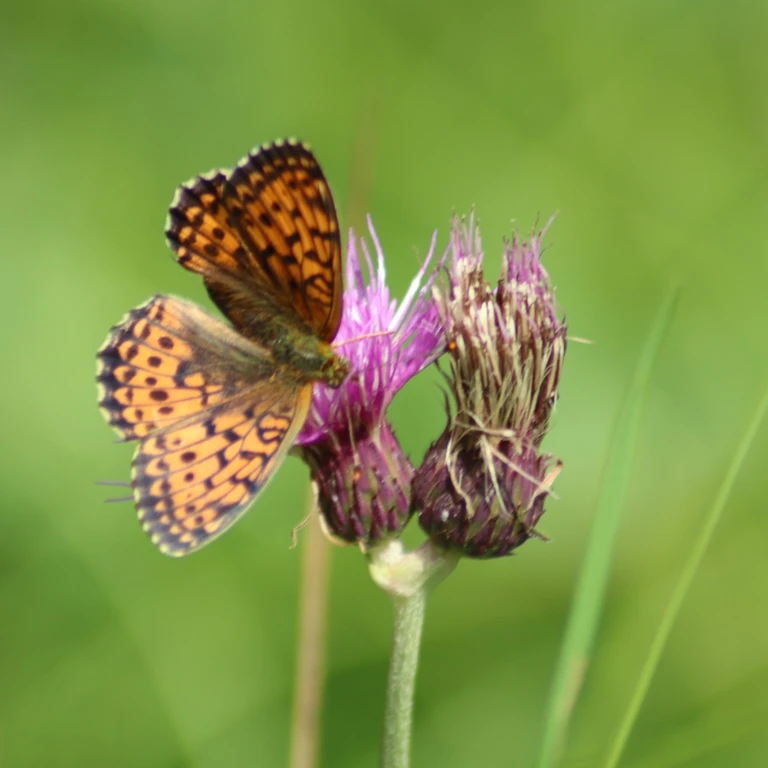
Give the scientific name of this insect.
Brenthis ino
